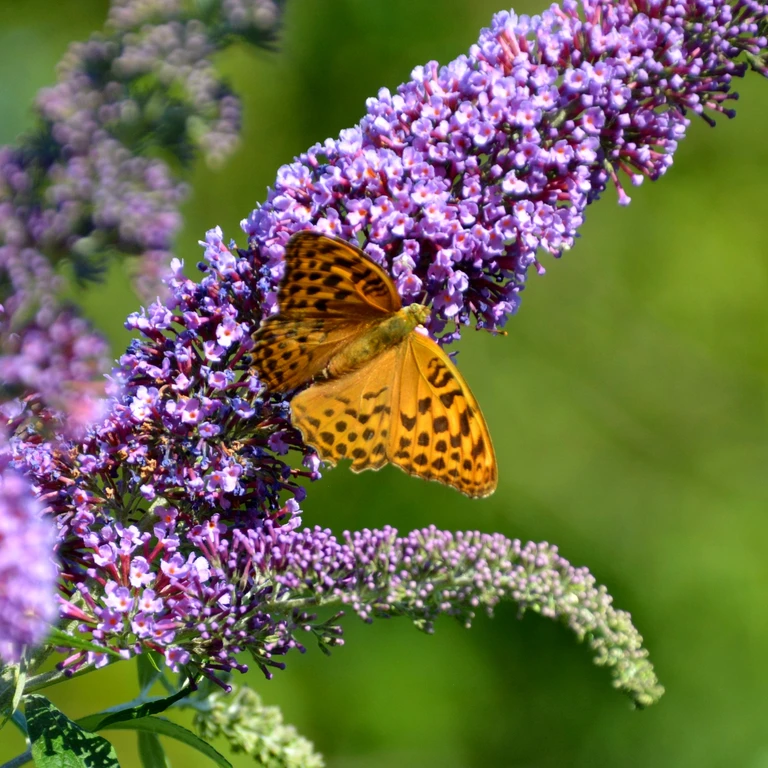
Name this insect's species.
Argynnis paphia
